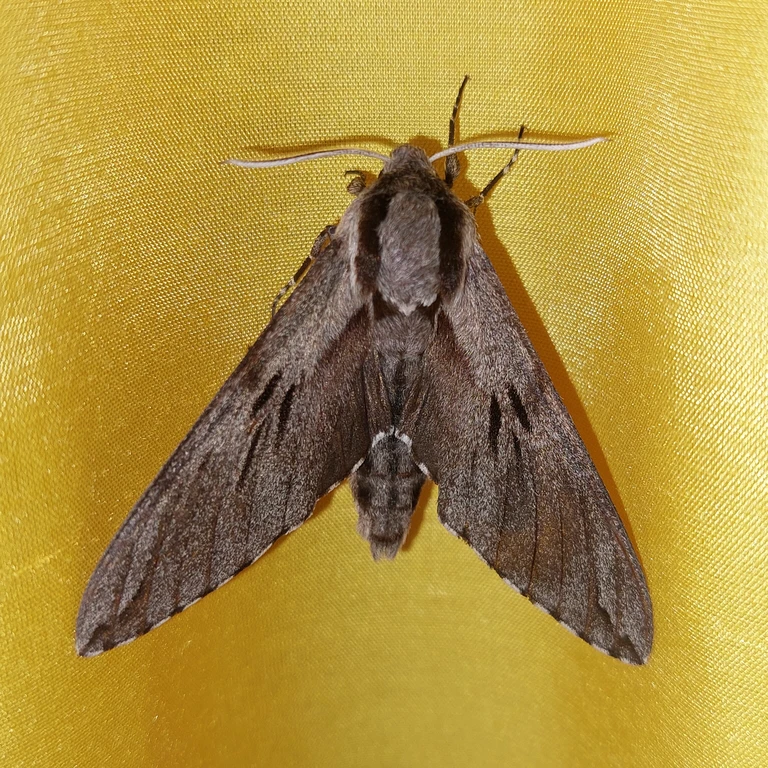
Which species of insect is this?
Sphinx pinastri
